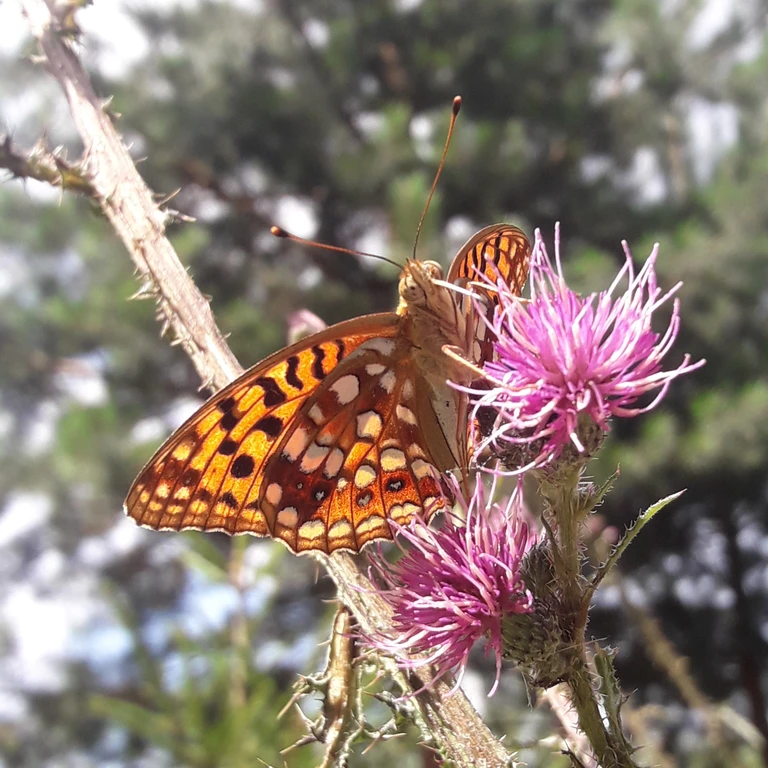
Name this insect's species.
Fabriciana adippe
